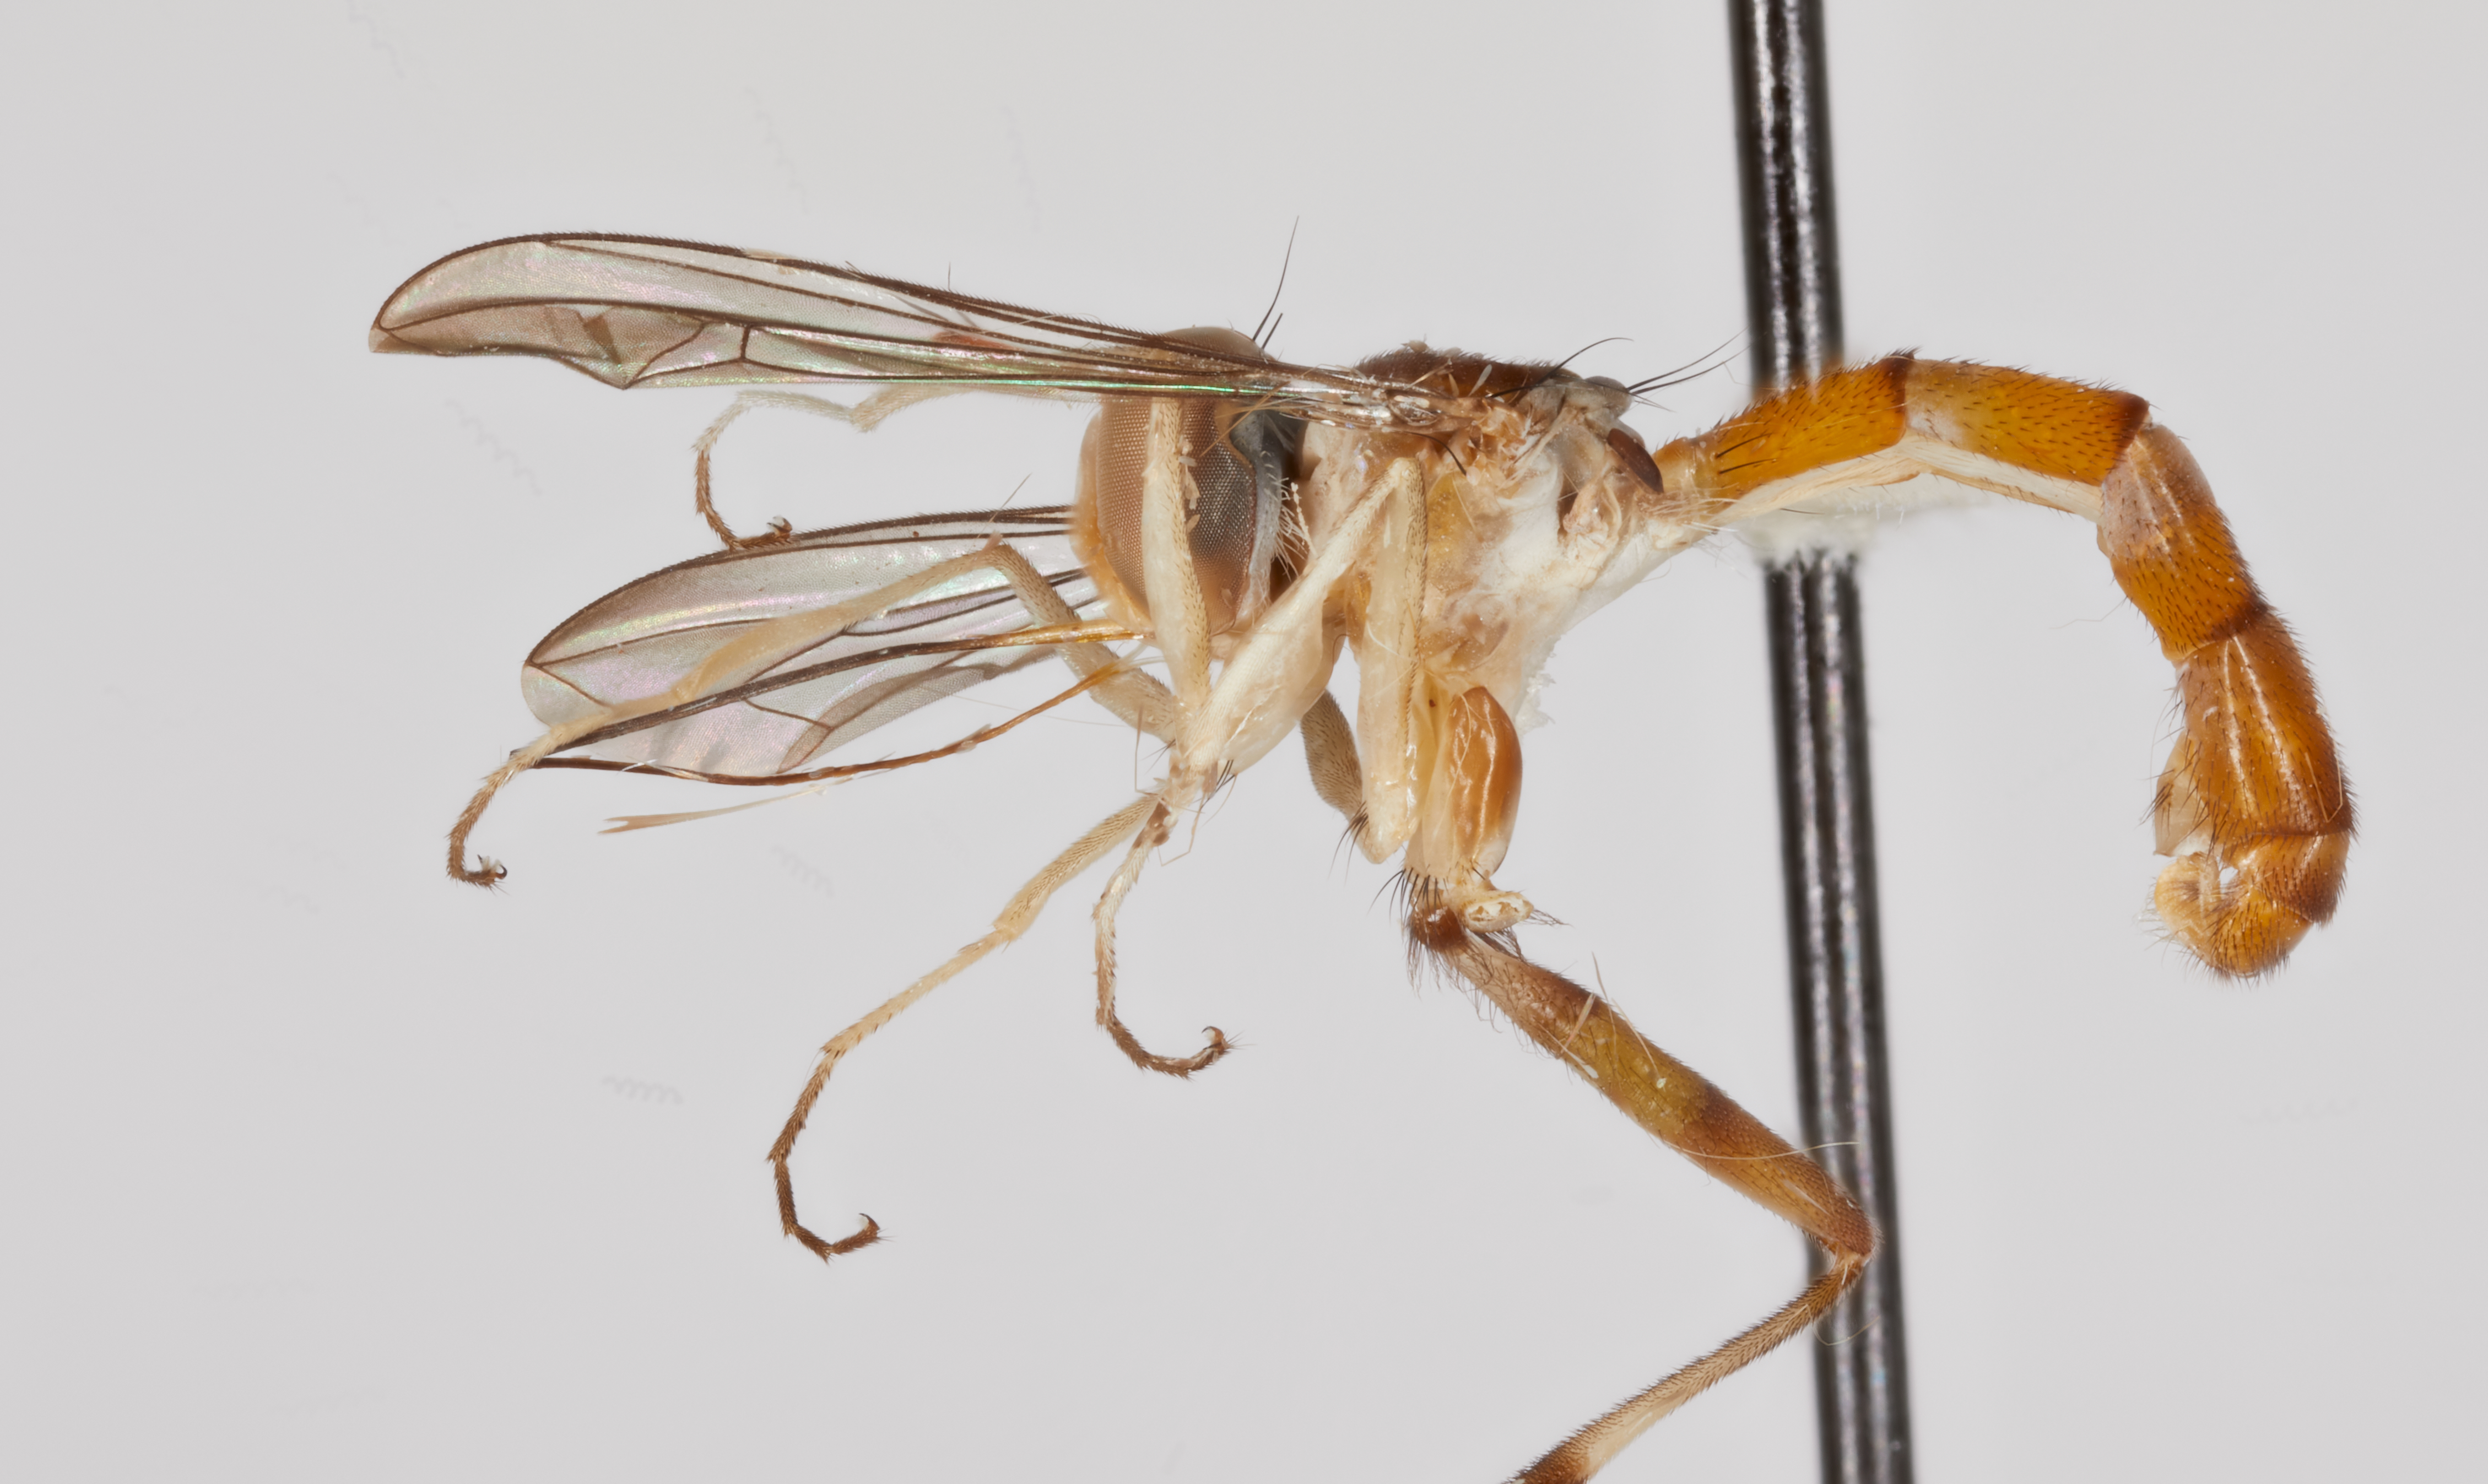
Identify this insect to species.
Stylogaster iviei
